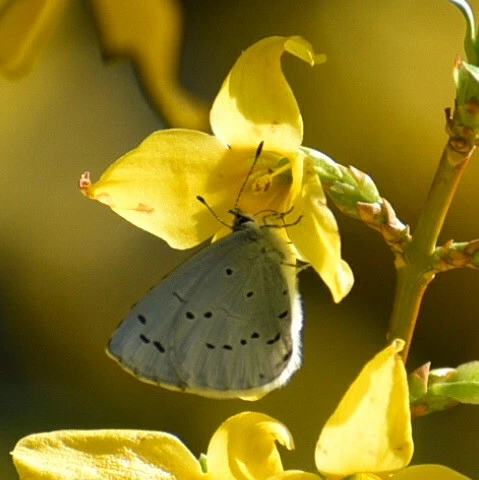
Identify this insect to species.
Celastrina argiolus
